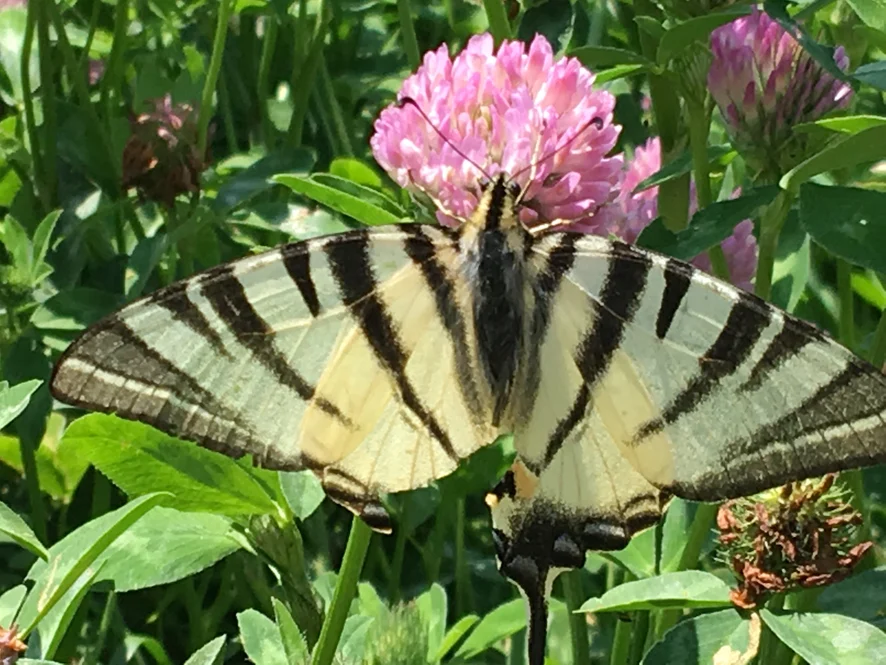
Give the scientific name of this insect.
Iphiclides podalirius
